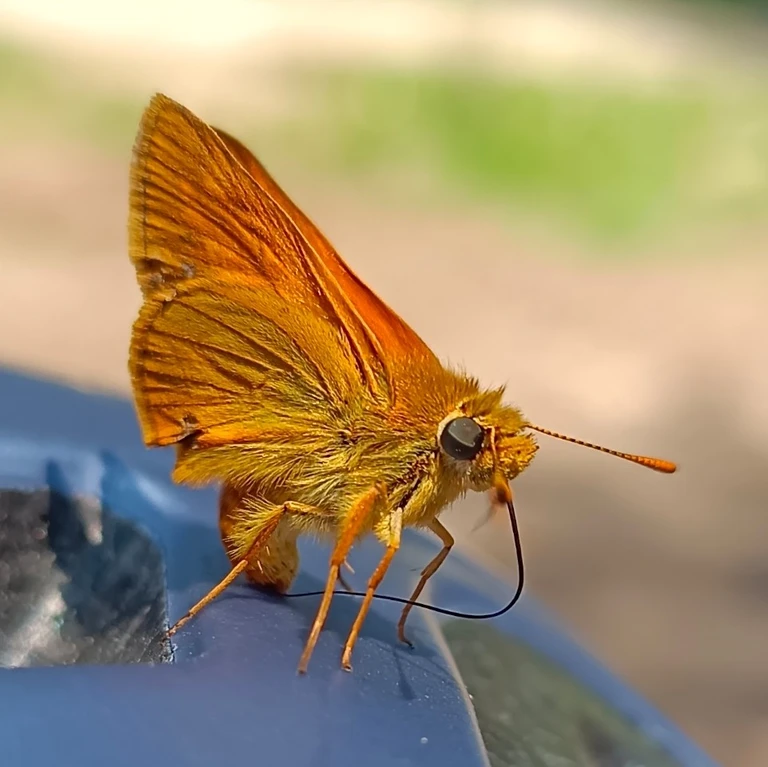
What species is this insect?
Ochlodes sylvanus (also Ochlodes venata)
